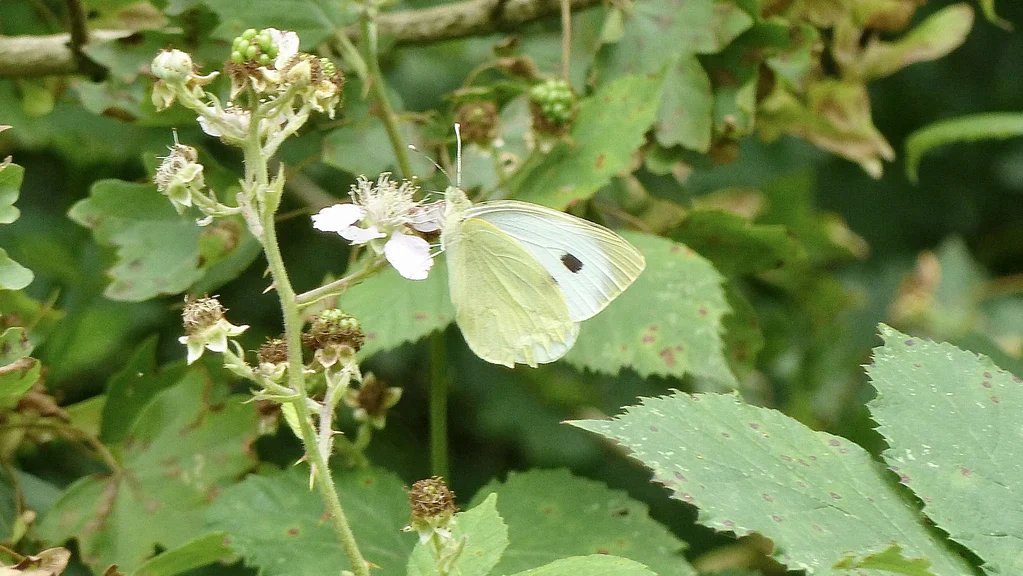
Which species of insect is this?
Pieris brassicae
